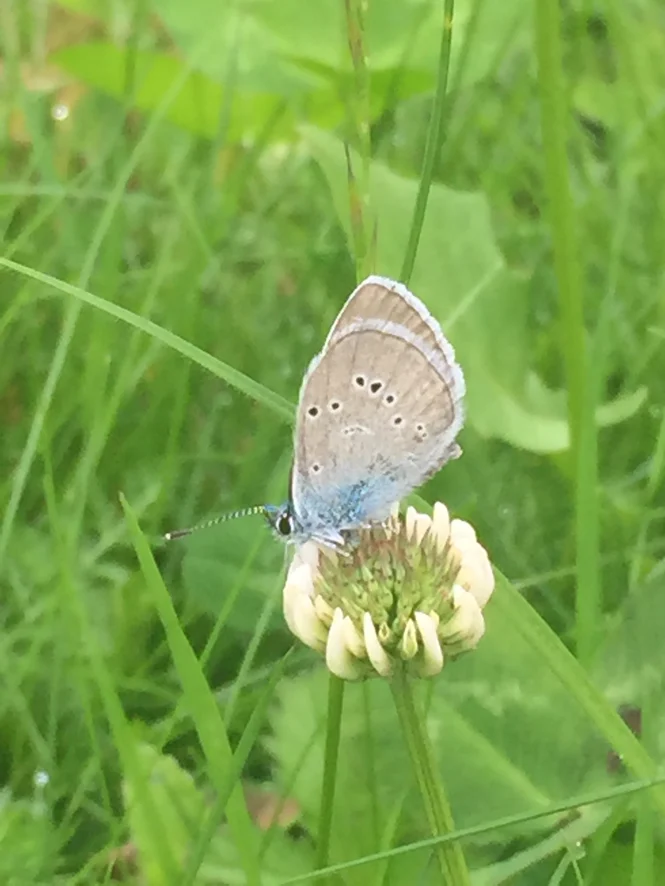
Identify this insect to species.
Cyaniris semiargus
